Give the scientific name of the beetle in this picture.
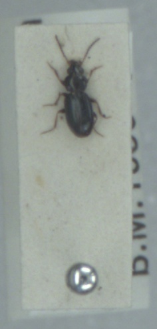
Bembidion obtusum
